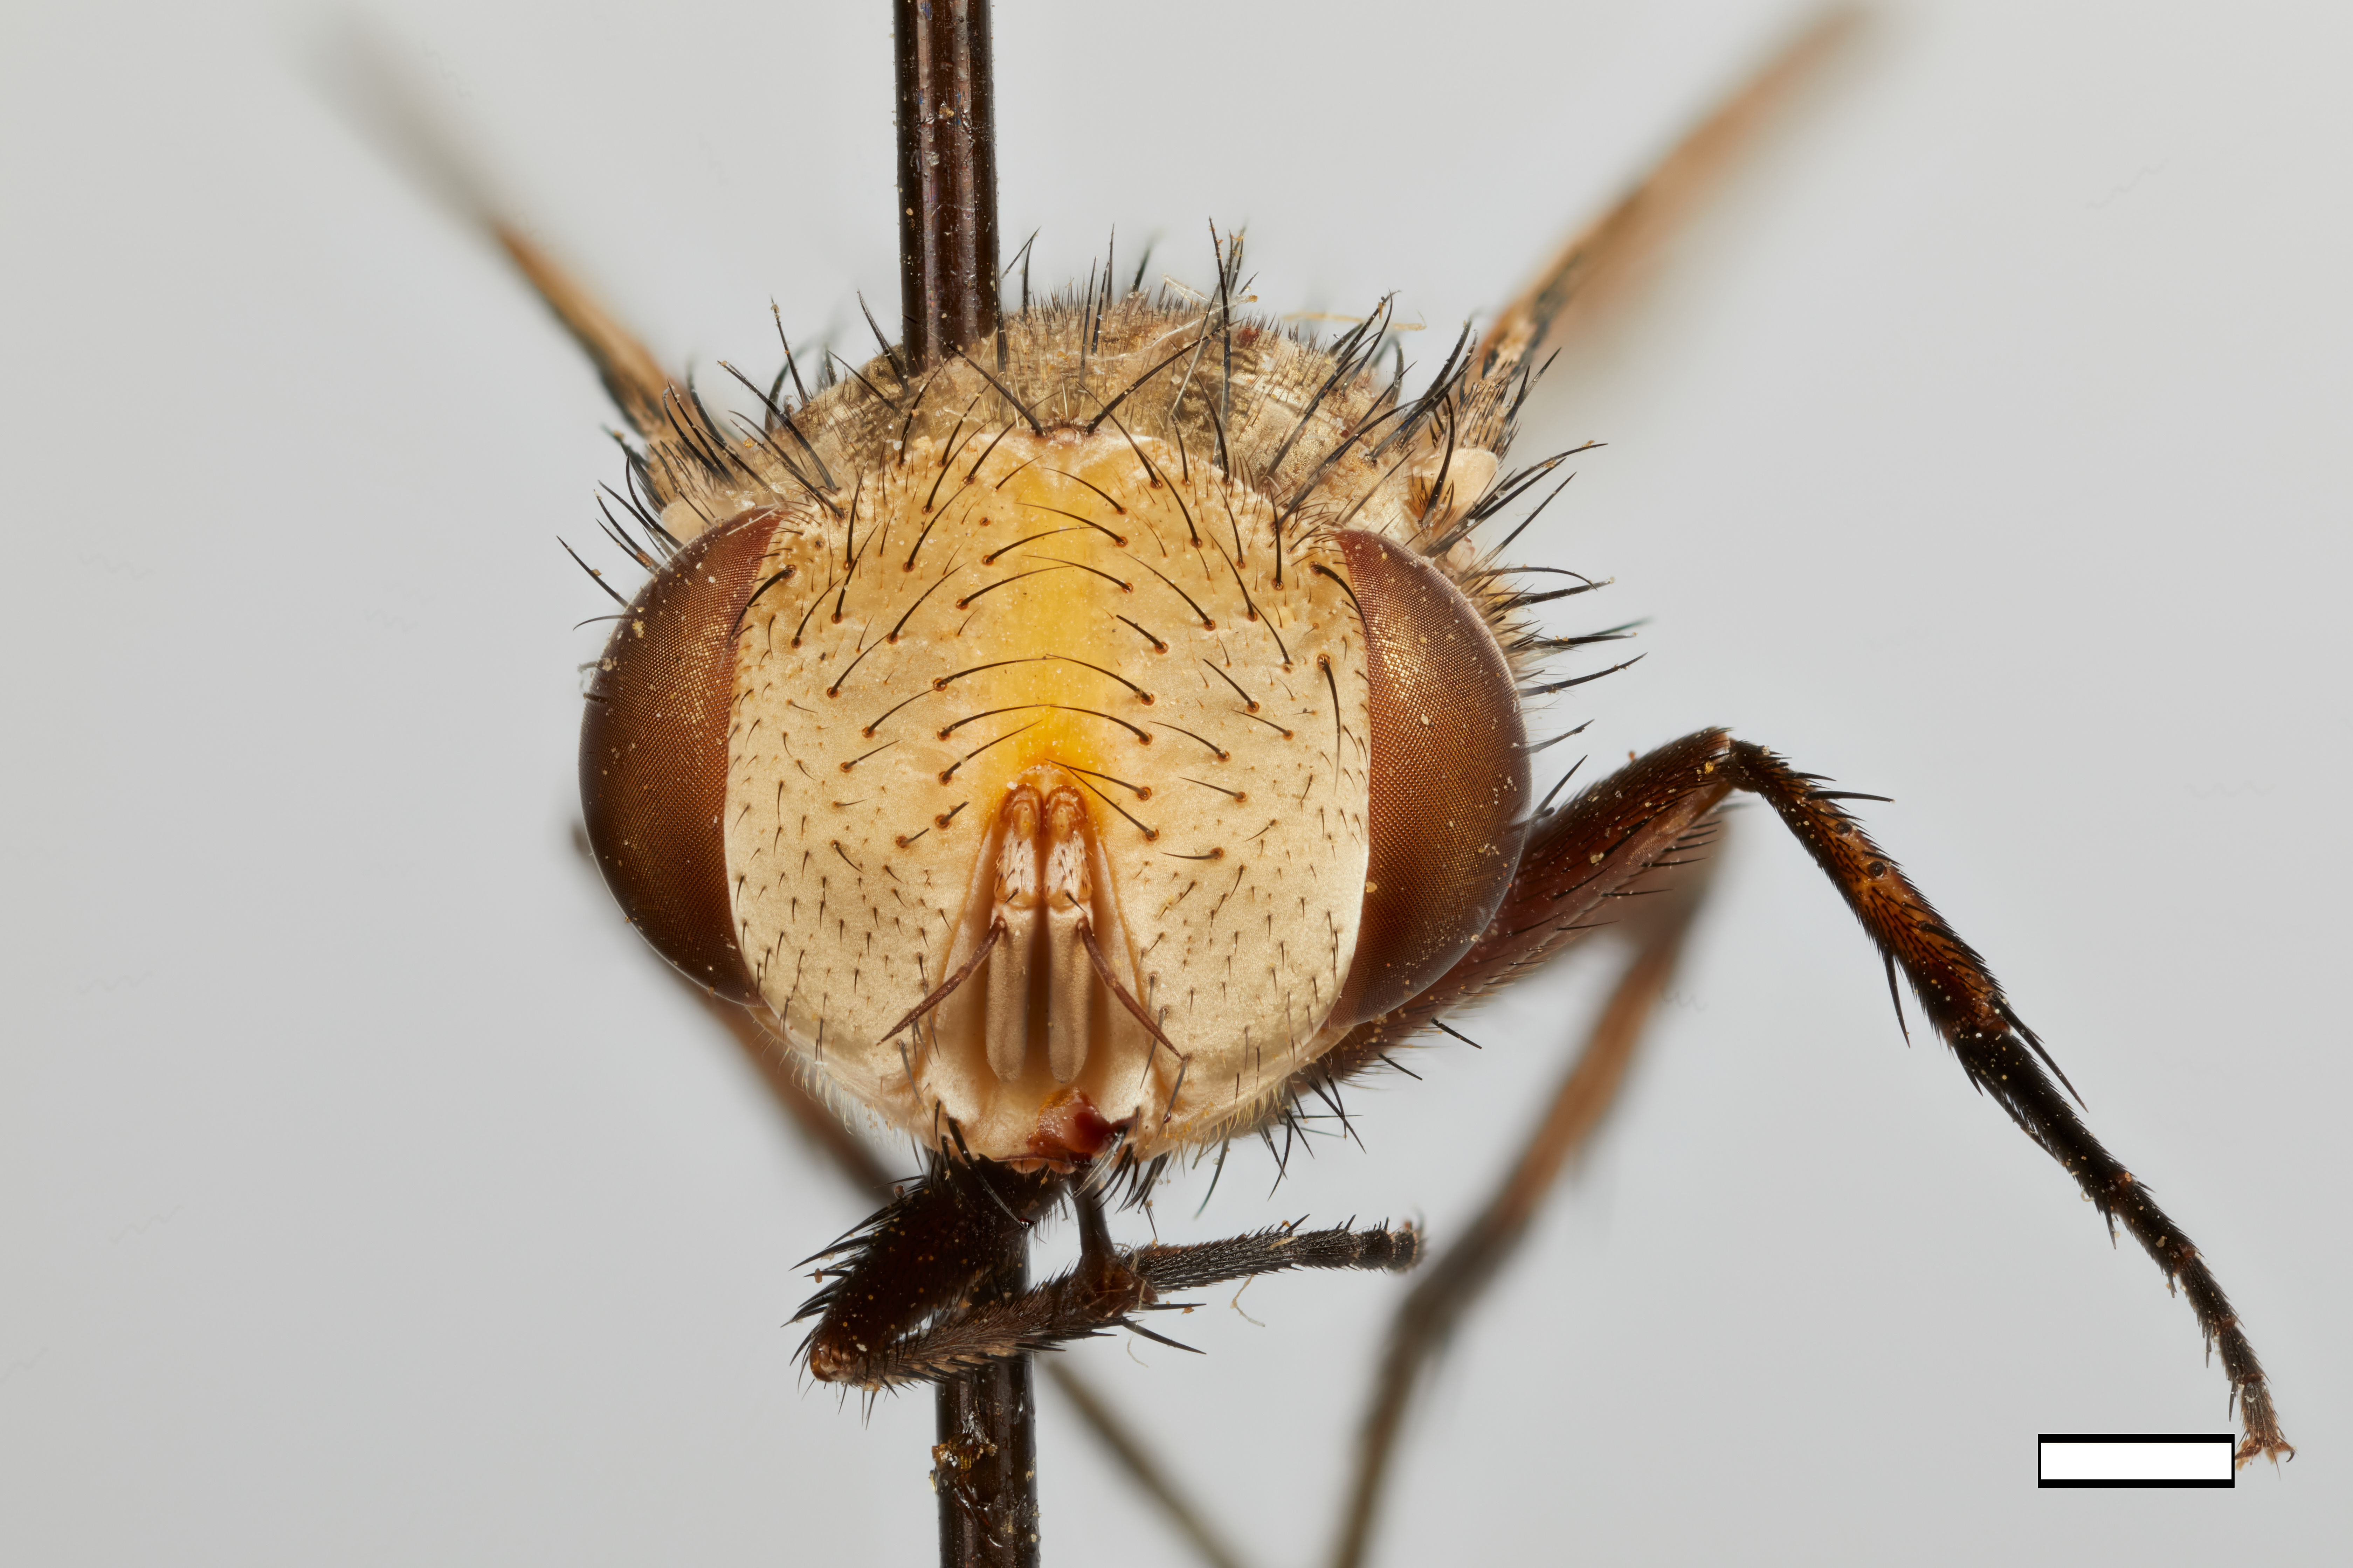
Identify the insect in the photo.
Salmacia peruviana
